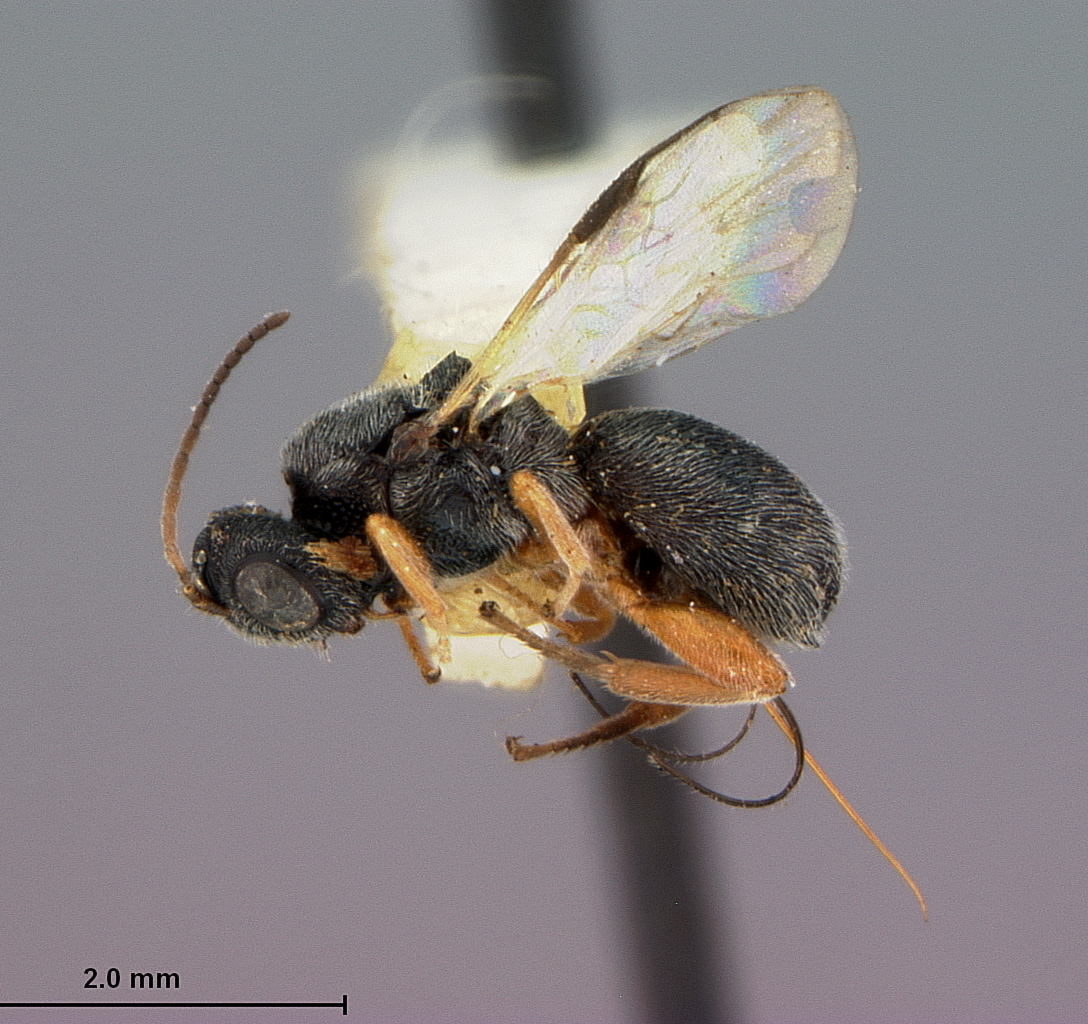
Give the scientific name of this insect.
Urosigalphus salsola
